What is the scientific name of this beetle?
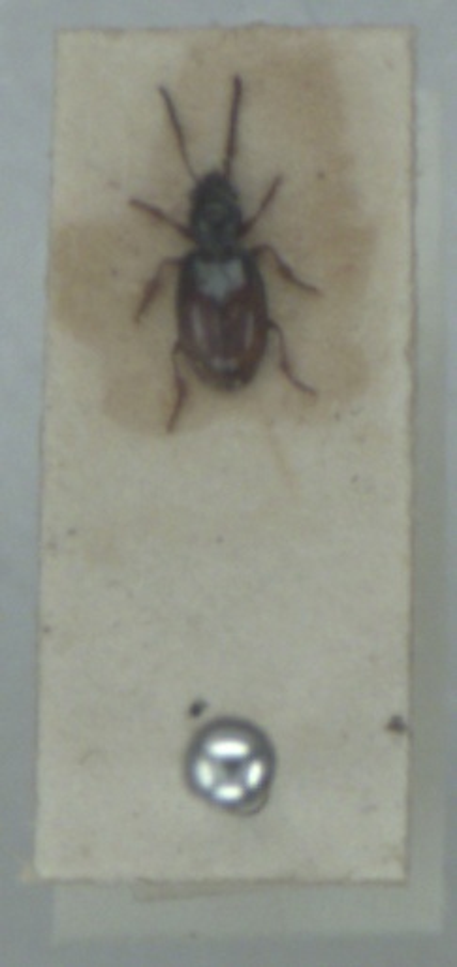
Bembidion doris
